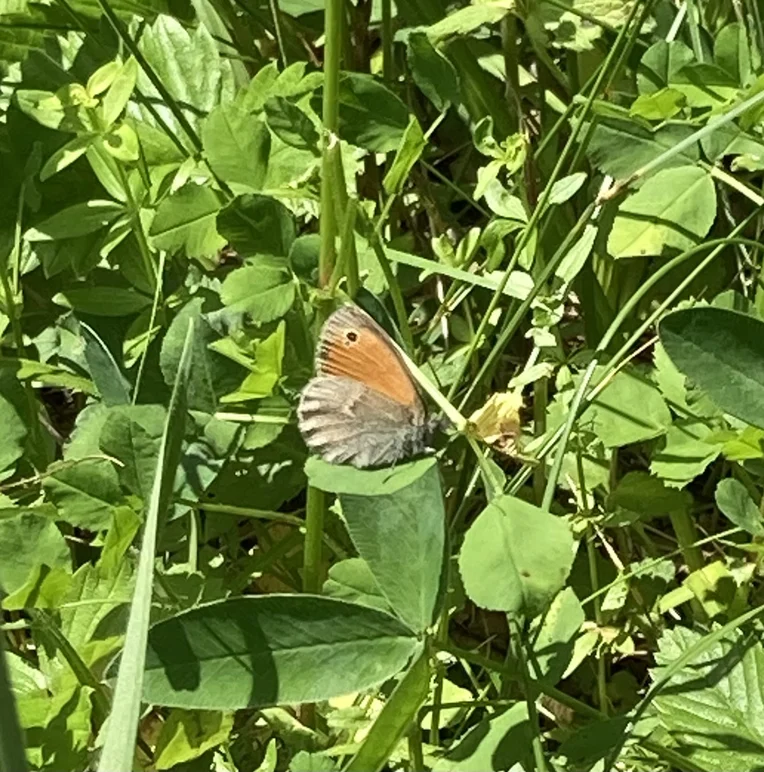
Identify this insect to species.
Coenonympha pamphilus
